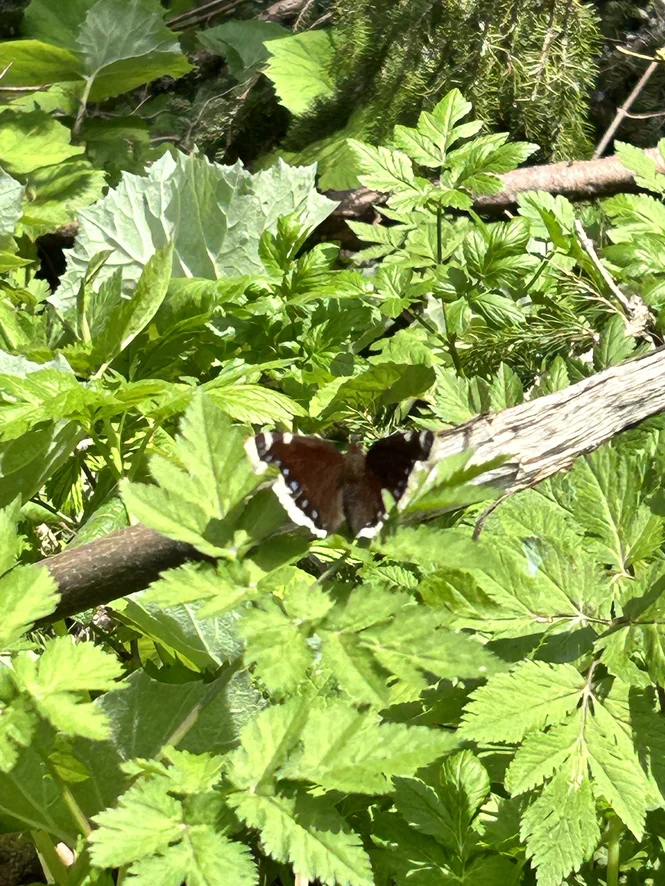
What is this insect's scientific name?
Nymphalis antiopa
